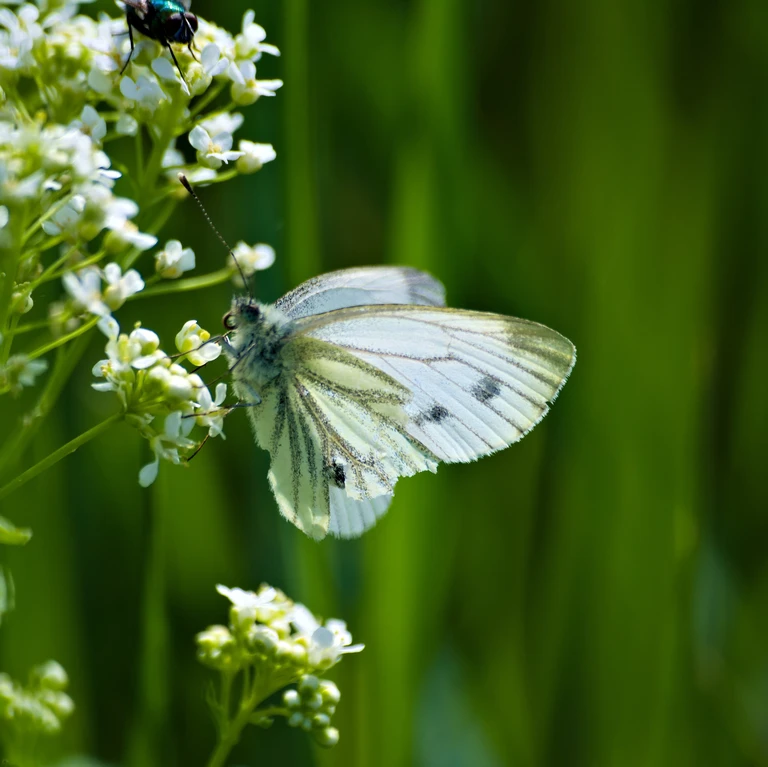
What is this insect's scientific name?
Pieris napi
